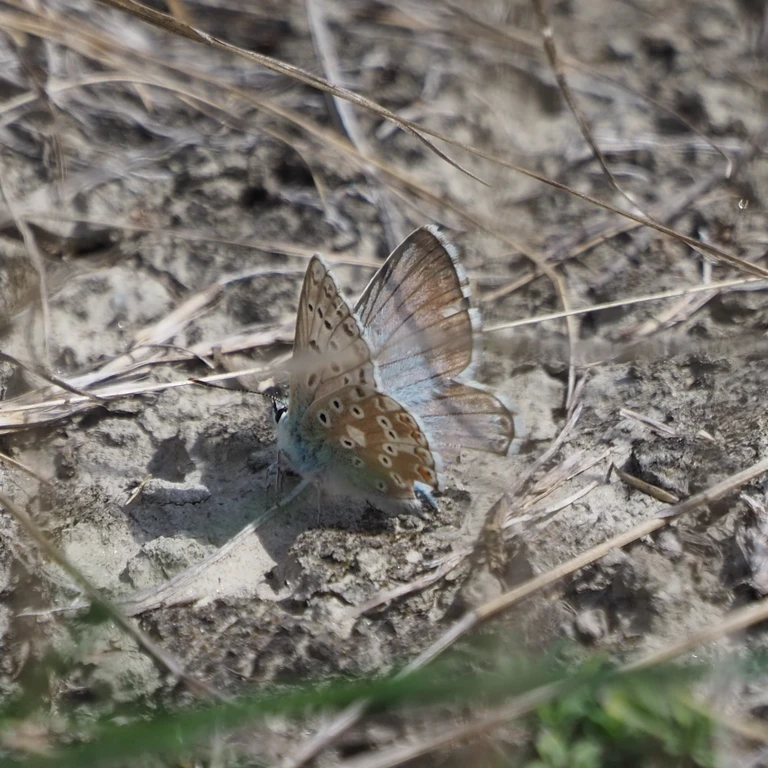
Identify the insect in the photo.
Lysandra coridon
